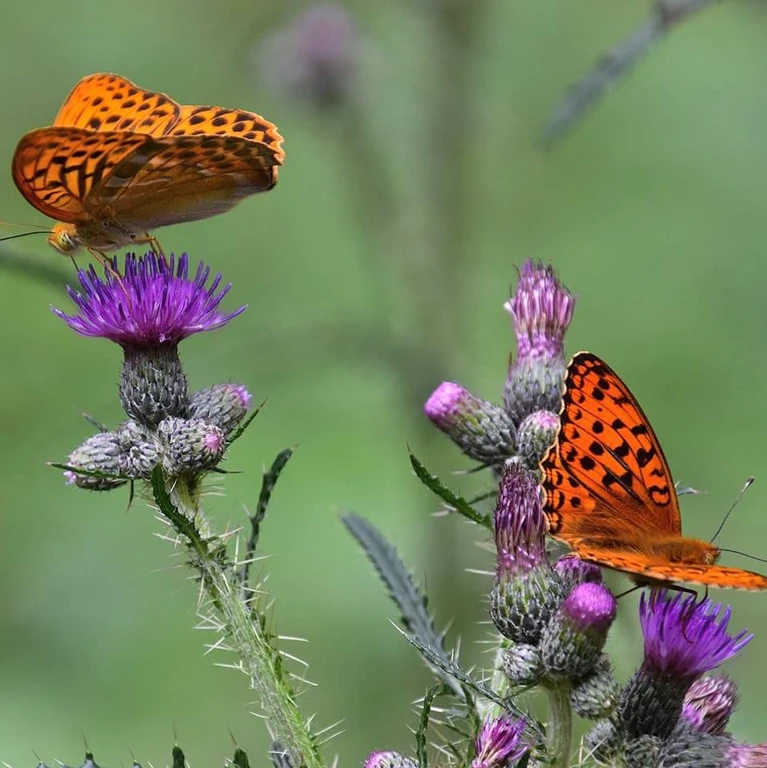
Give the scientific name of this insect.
Argynnis paphia
